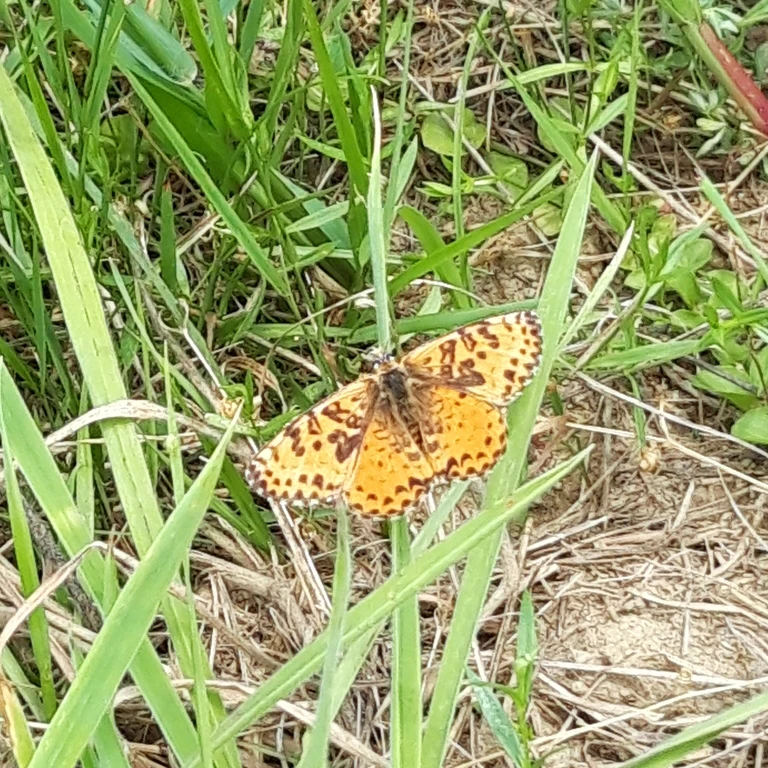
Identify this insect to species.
Melitaea didyma
